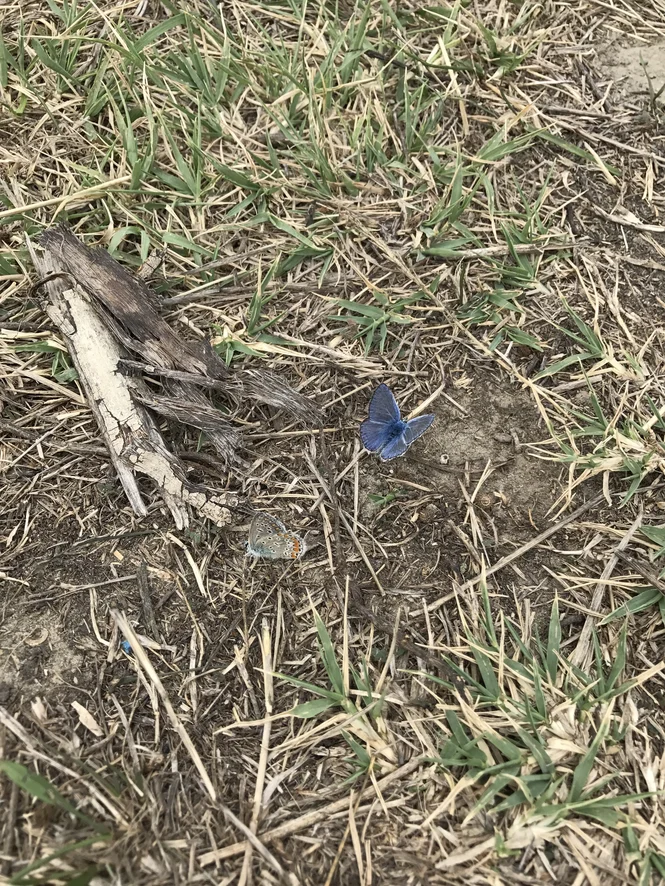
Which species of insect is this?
Polyommatus icarus
